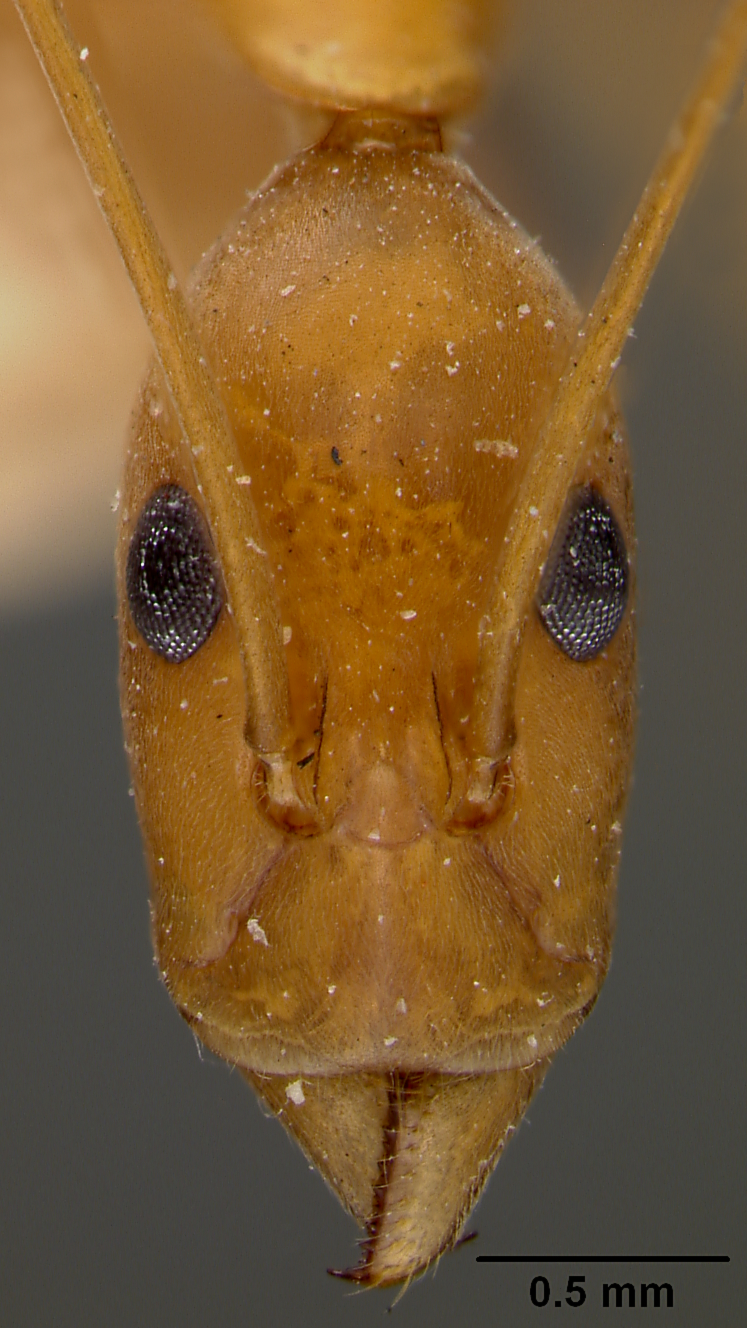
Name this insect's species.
Leptomyrmex pallens
